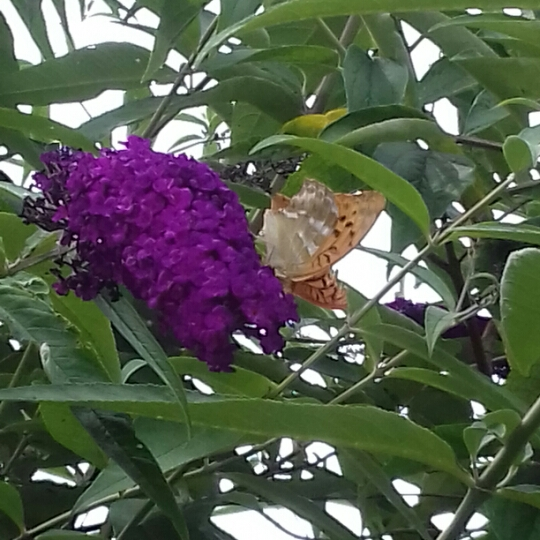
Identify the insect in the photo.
Argynnis paphia
